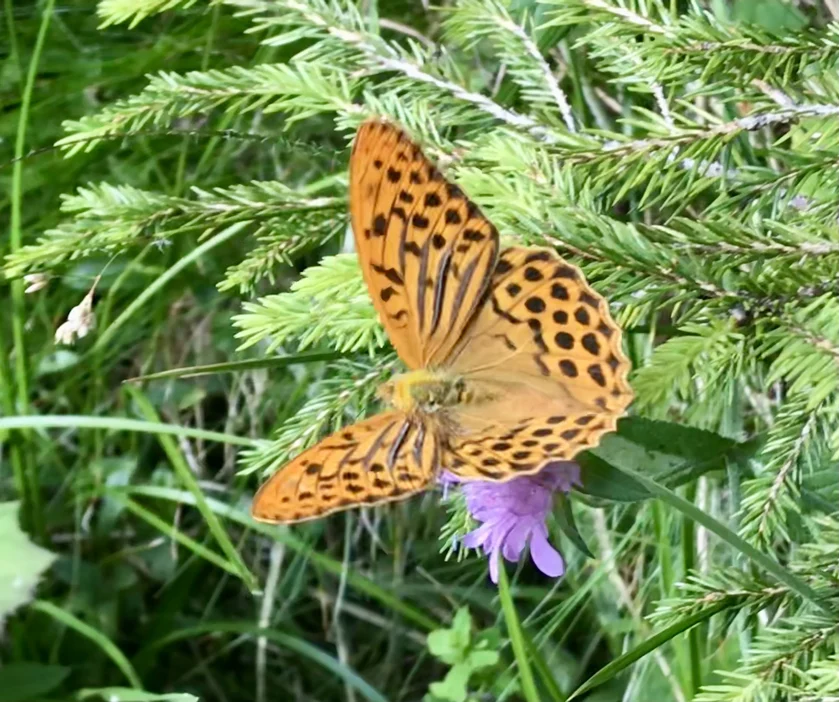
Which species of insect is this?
Argynnis paphia
